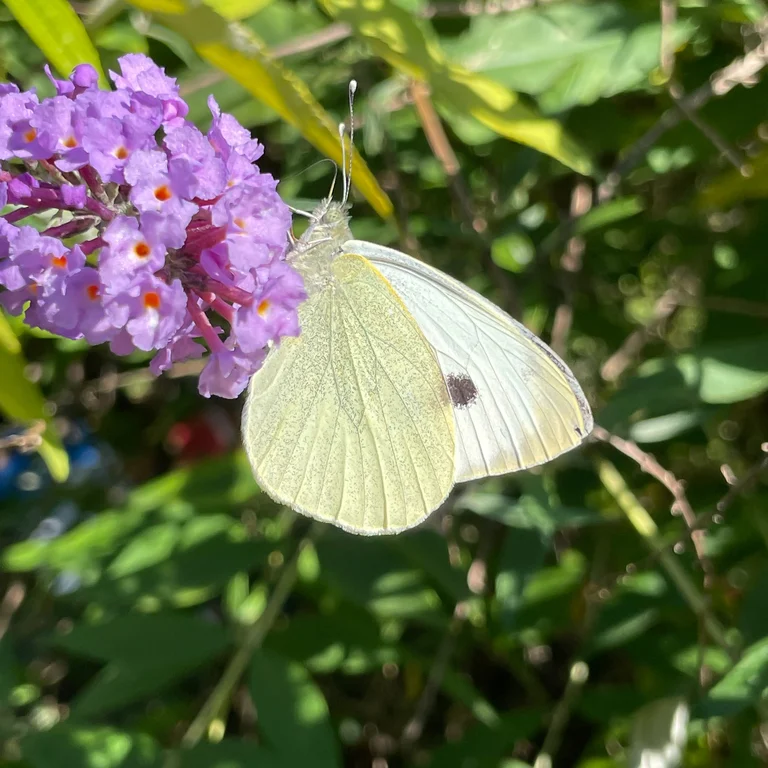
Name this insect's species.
Pieris brassicae
